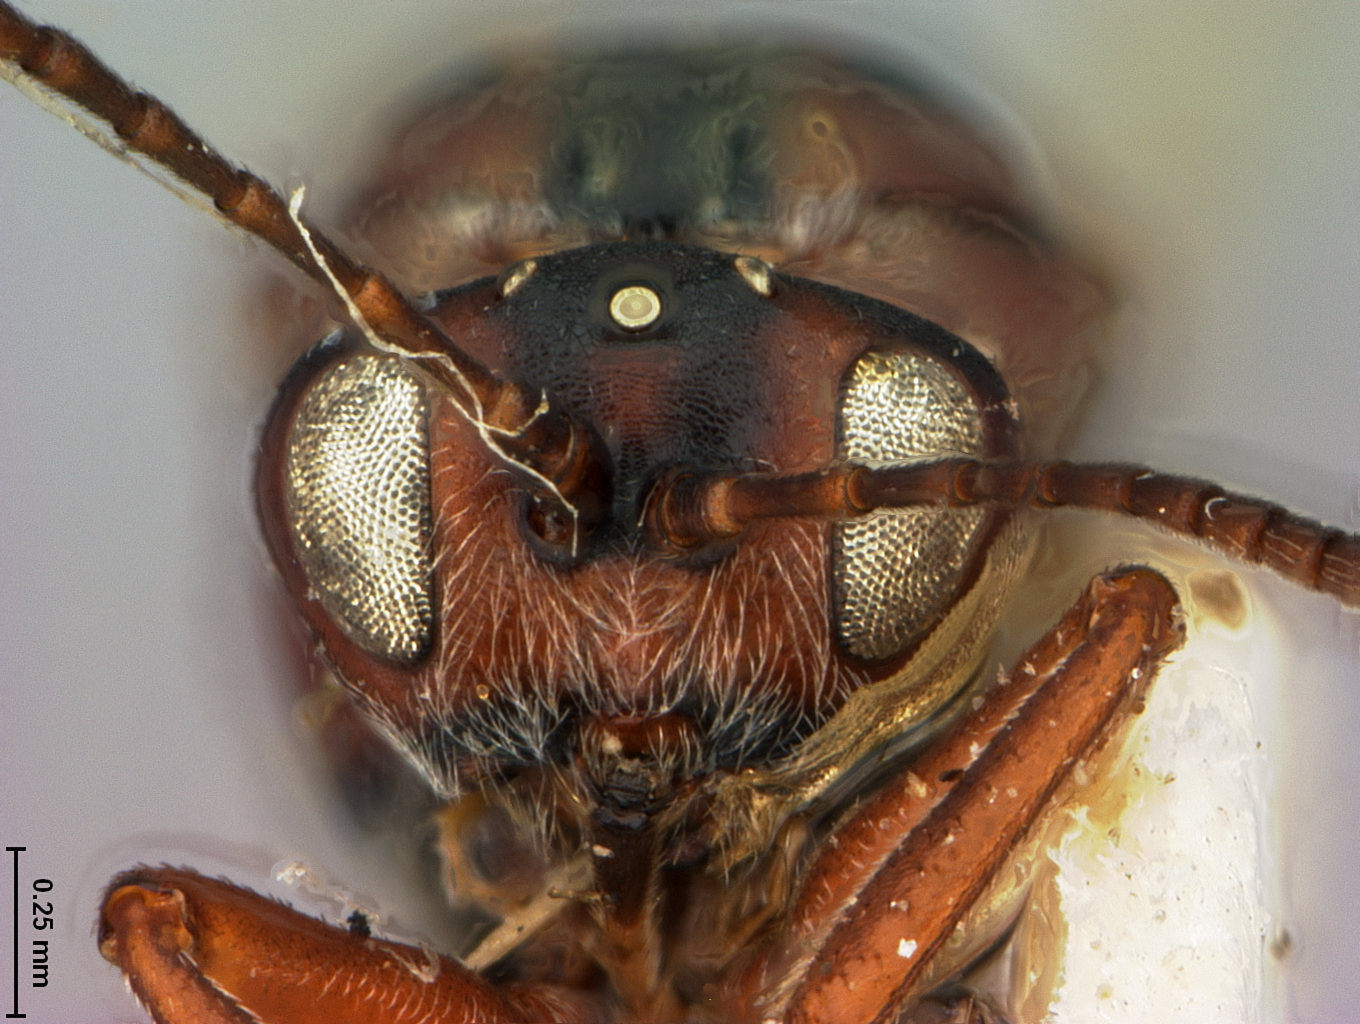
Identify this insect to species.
Callirhytis oblata
